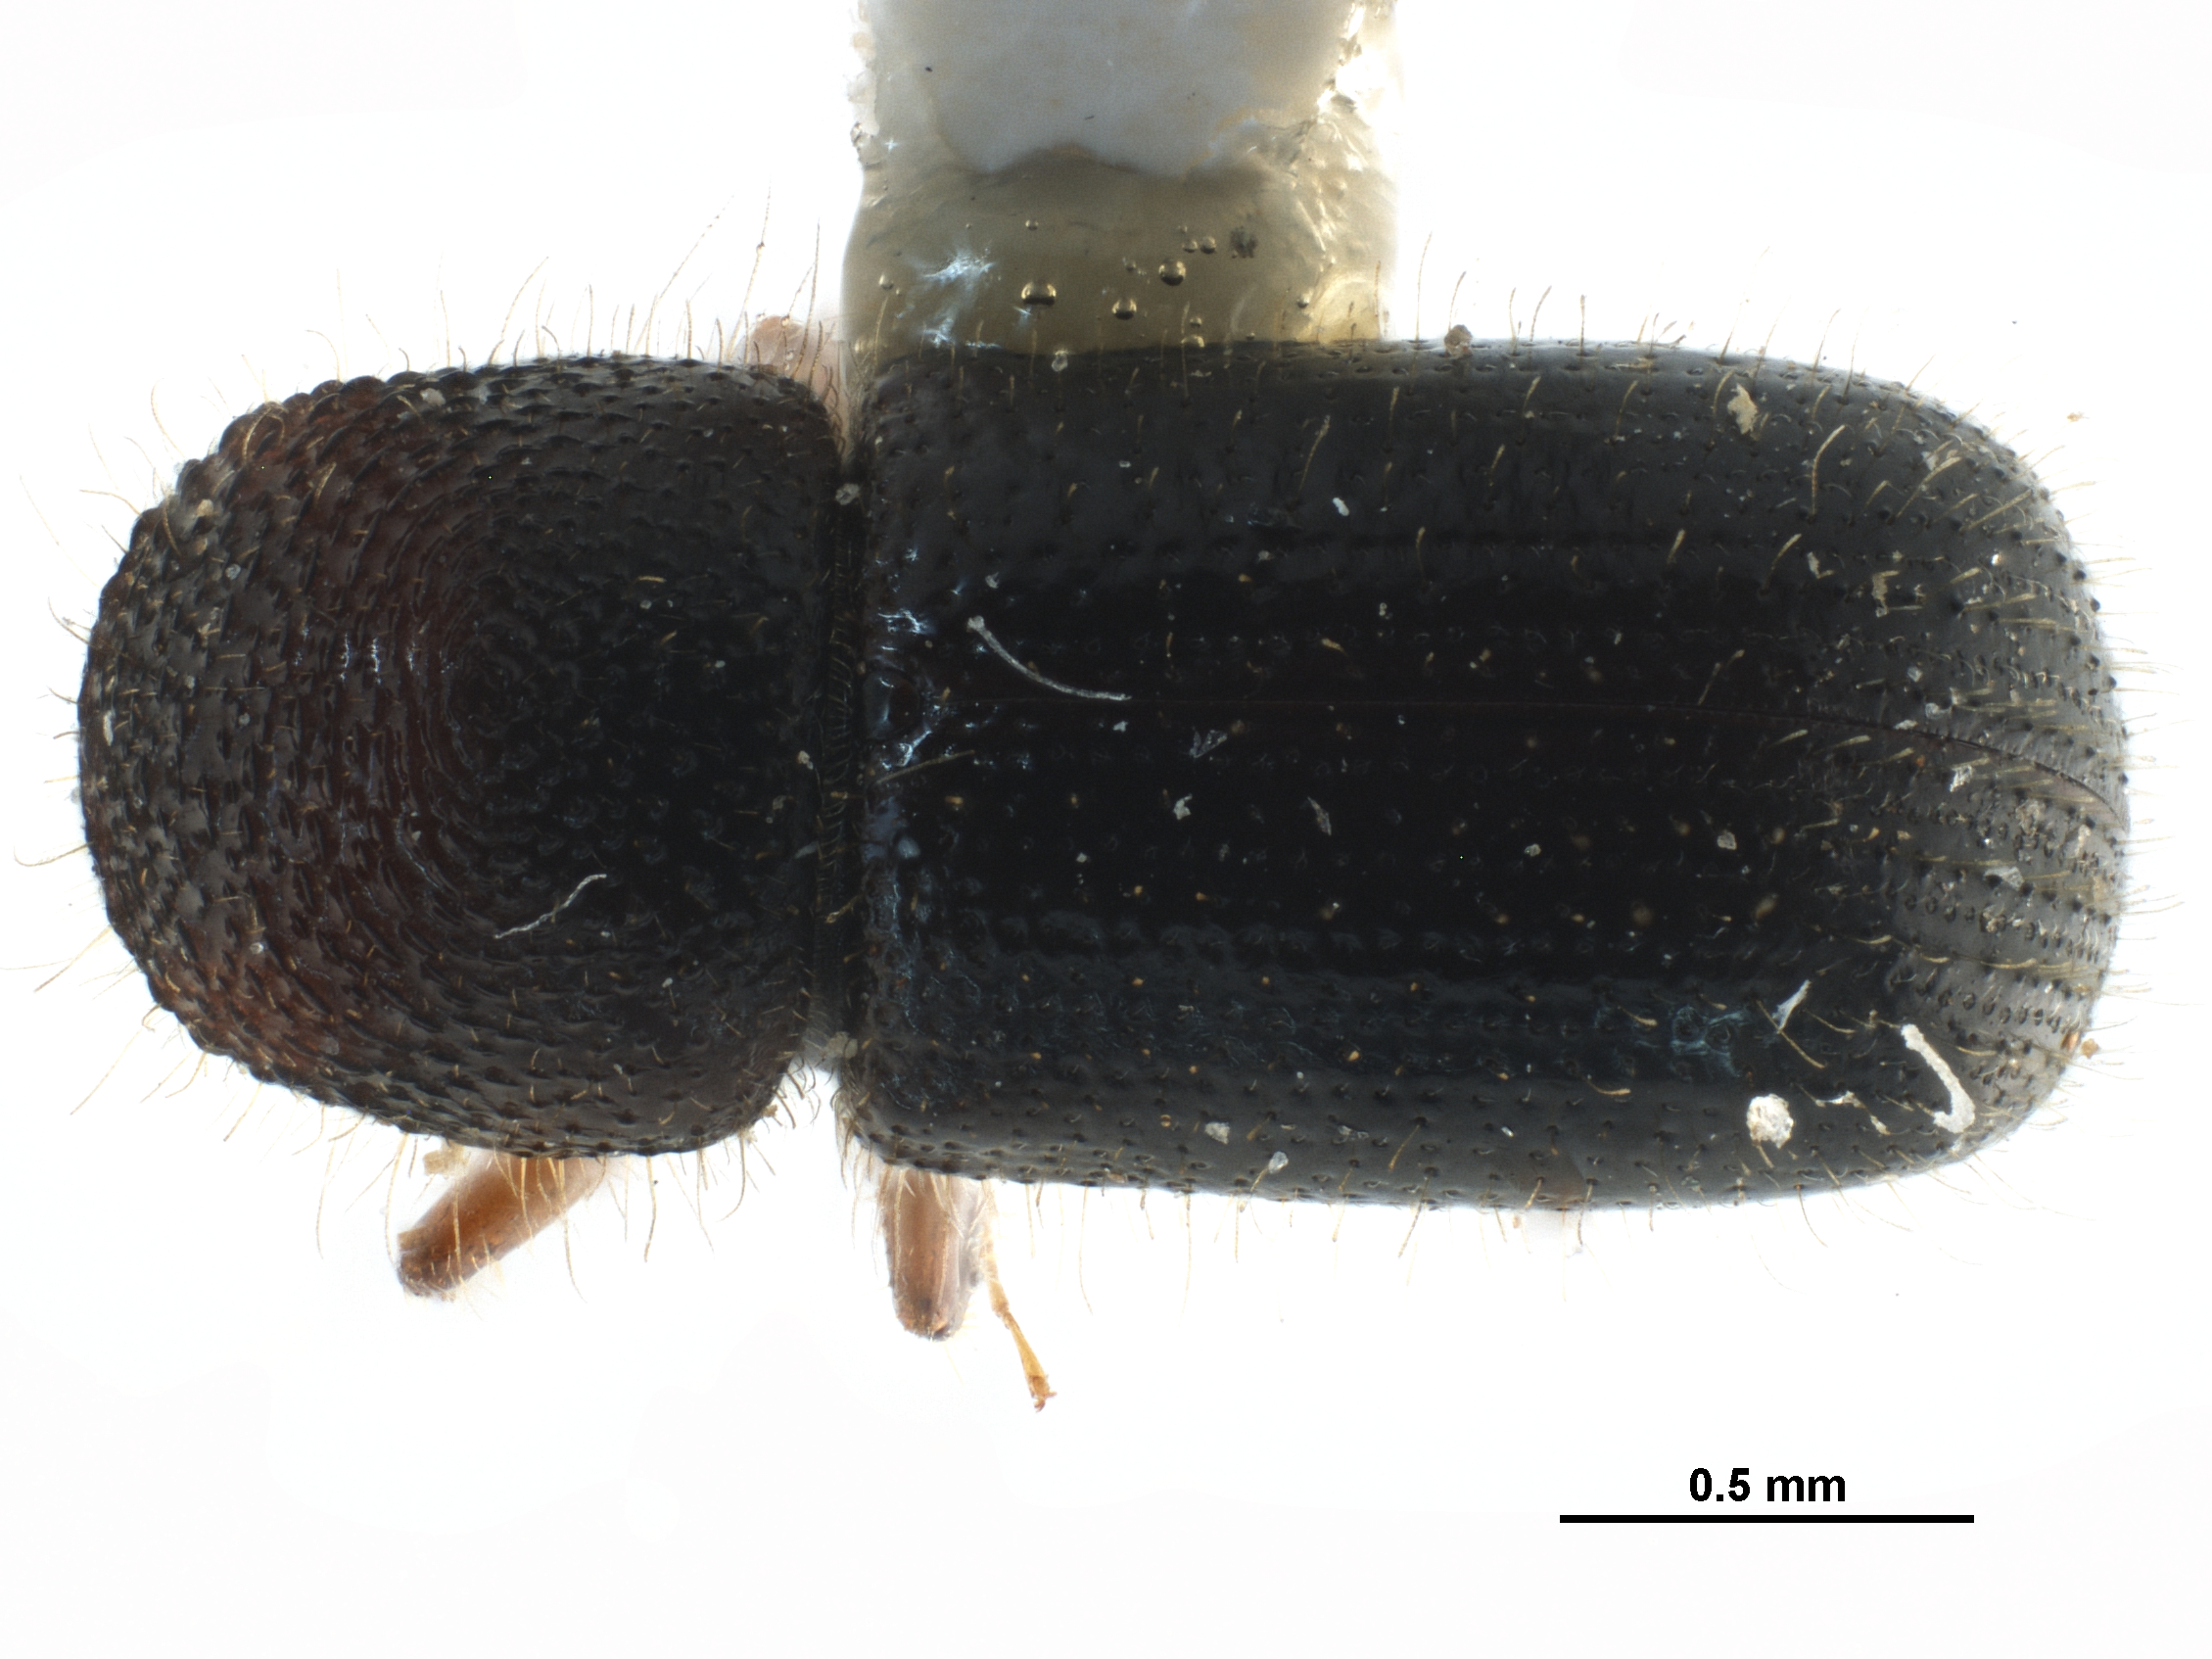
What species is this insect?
Dryocoetiops coffeae
